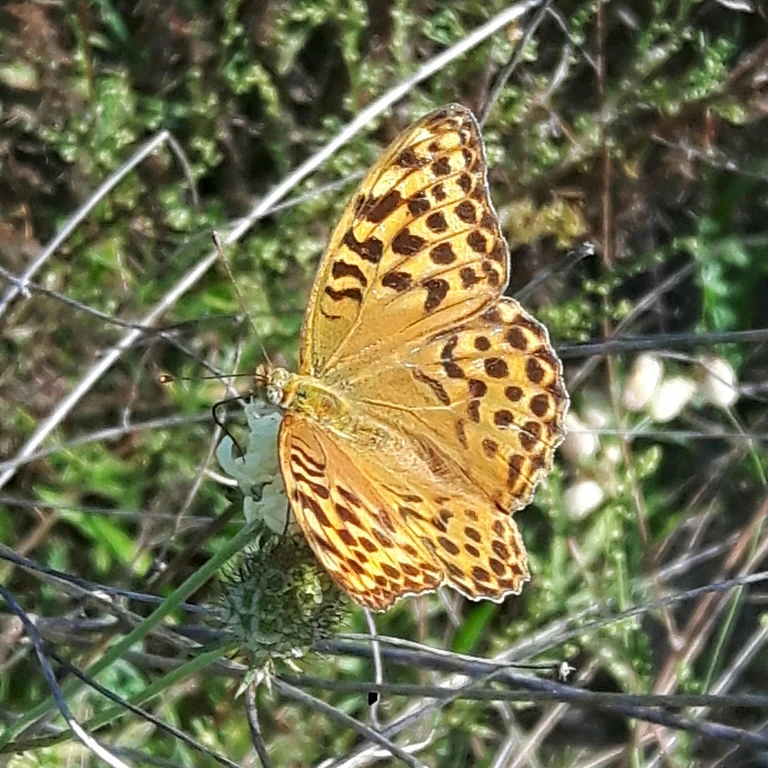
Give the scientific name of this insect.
Argynnis paphia
